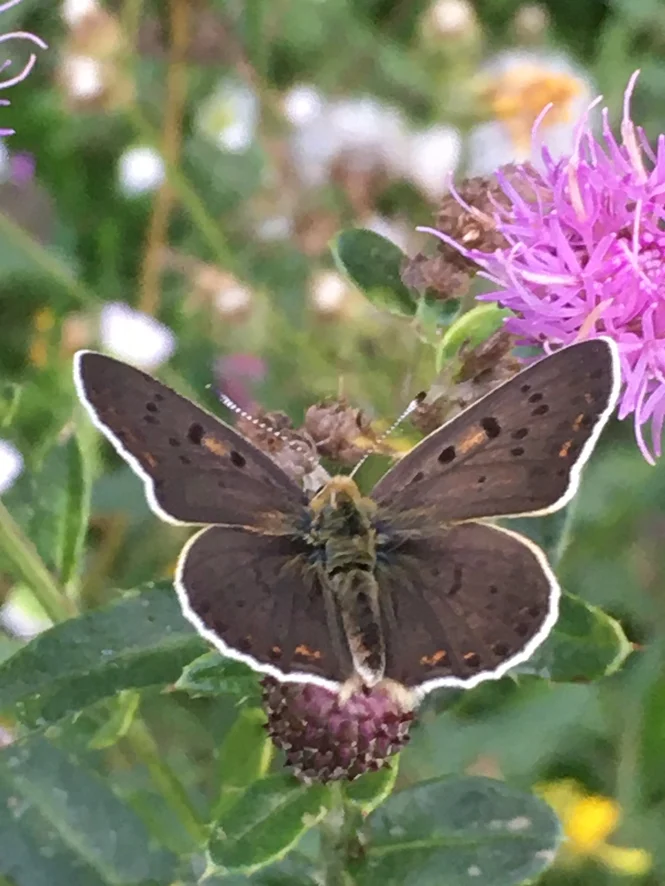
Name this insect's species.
Lycaena tityrus (also Loweia tityrus)
